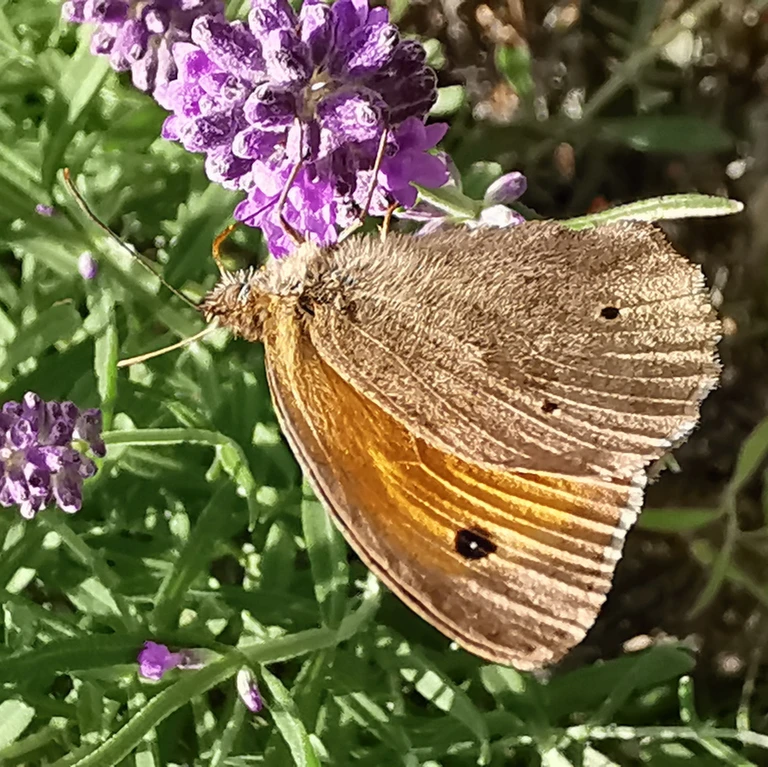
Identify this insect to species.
Maniola jurtina
